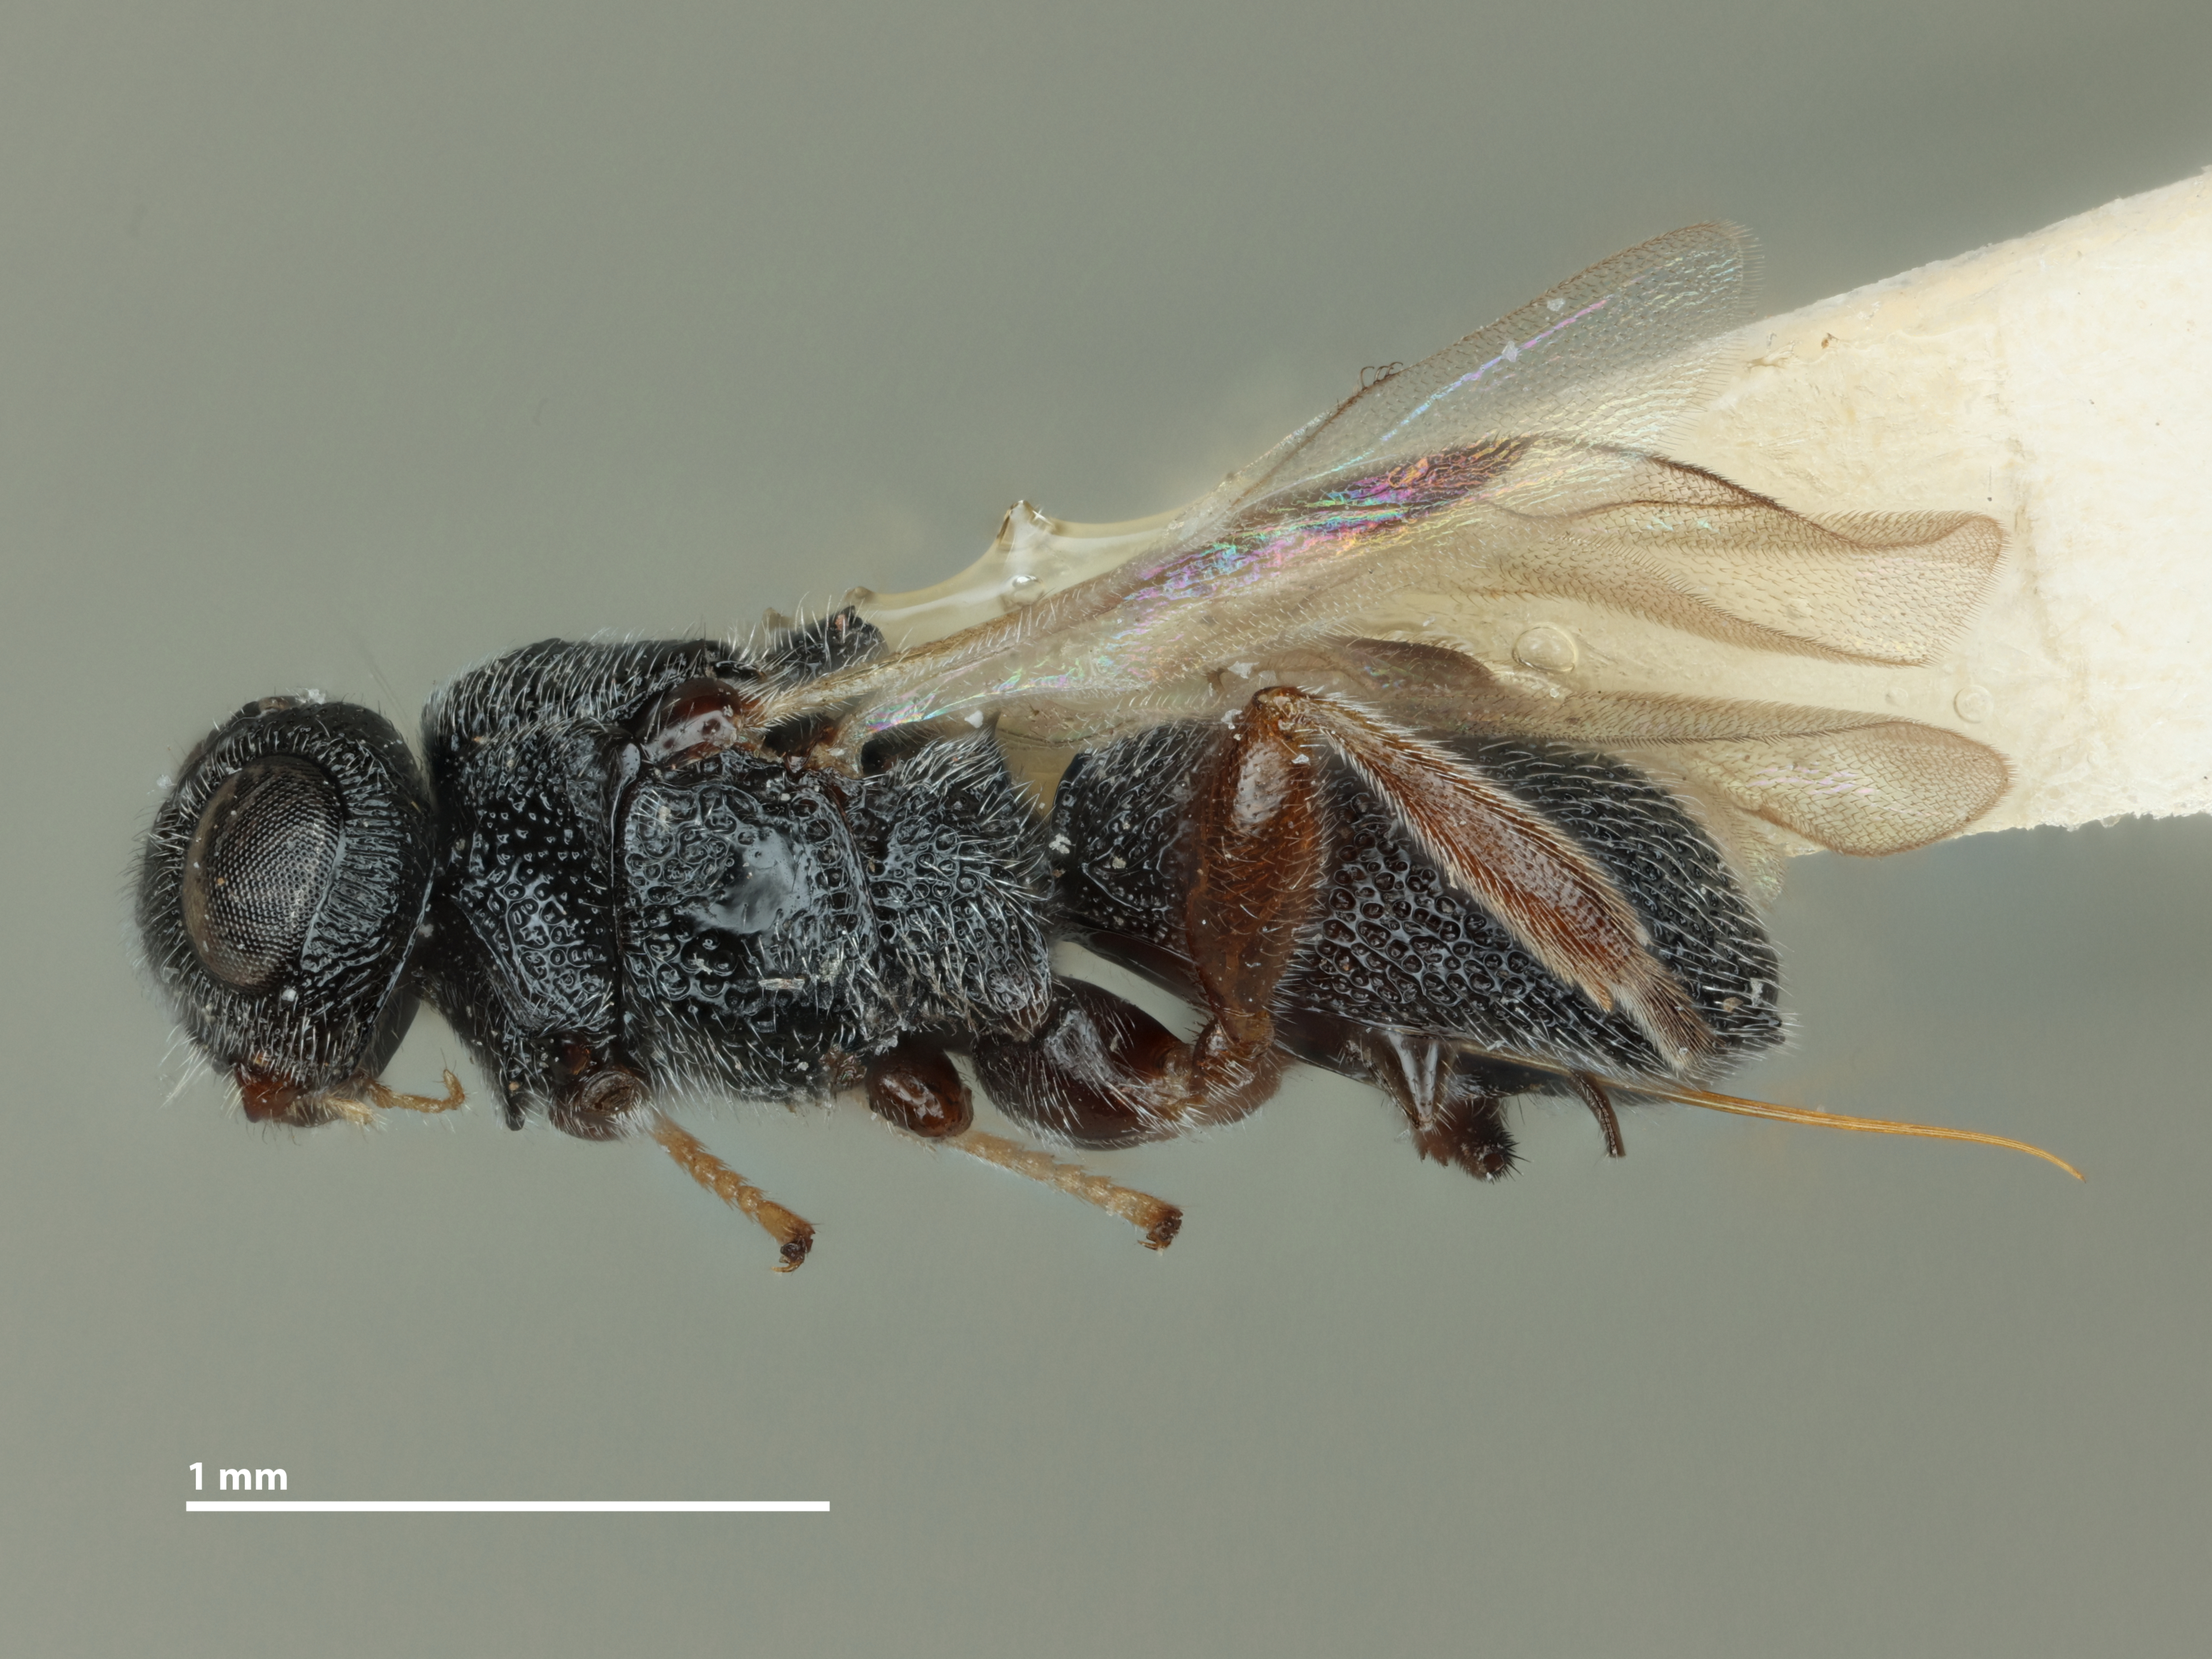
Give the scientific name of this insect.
Urosigalphus aquilus
